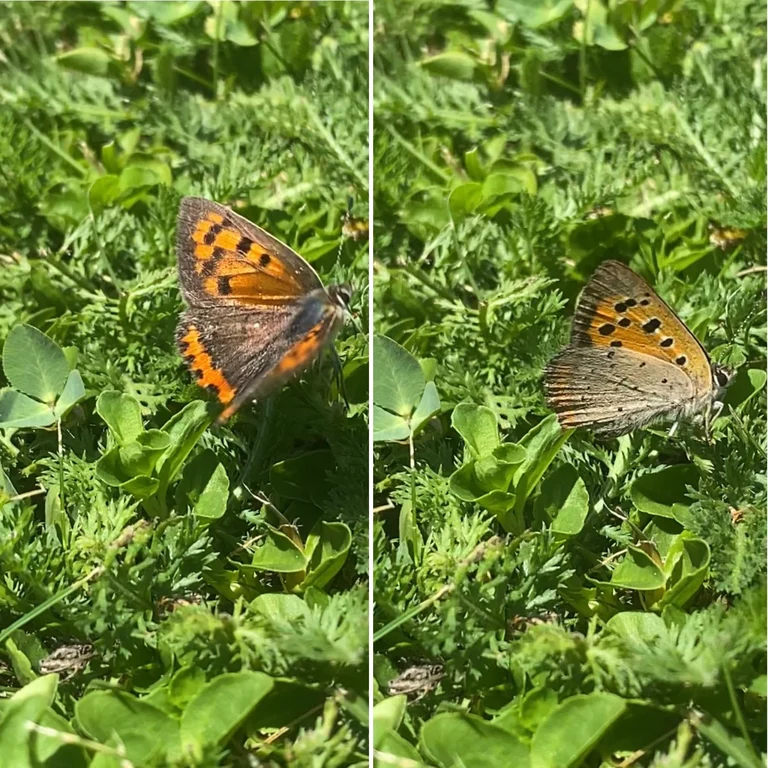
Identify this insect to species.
Lycaena phlaeas
